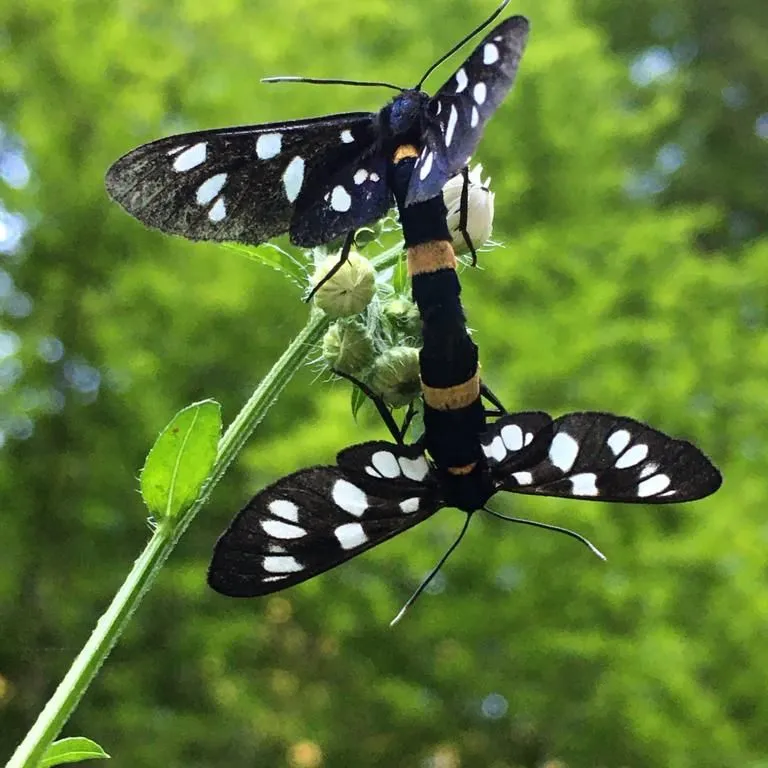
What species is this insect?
Amata phegea
